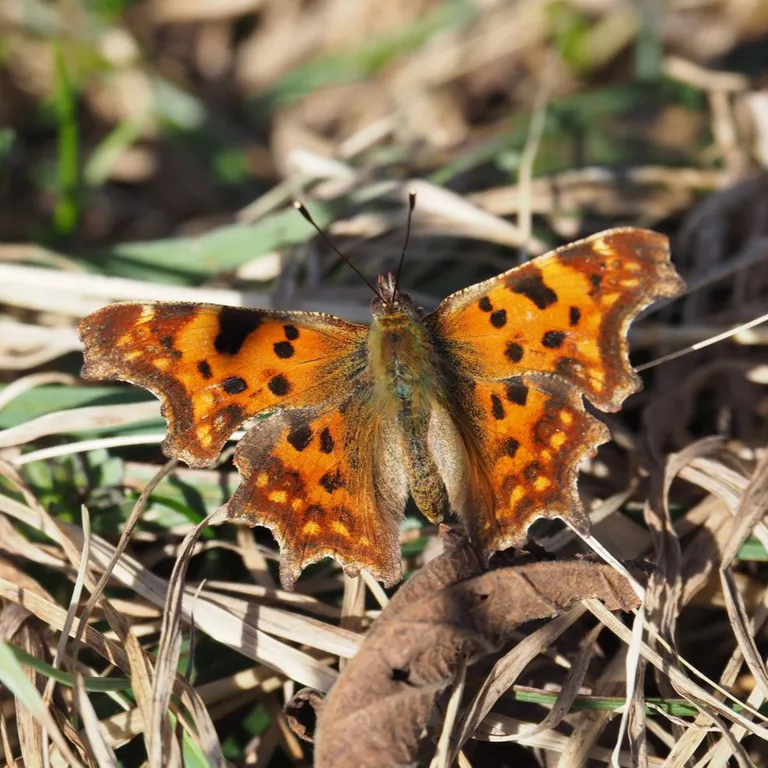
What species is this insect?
Polygonia c-album
